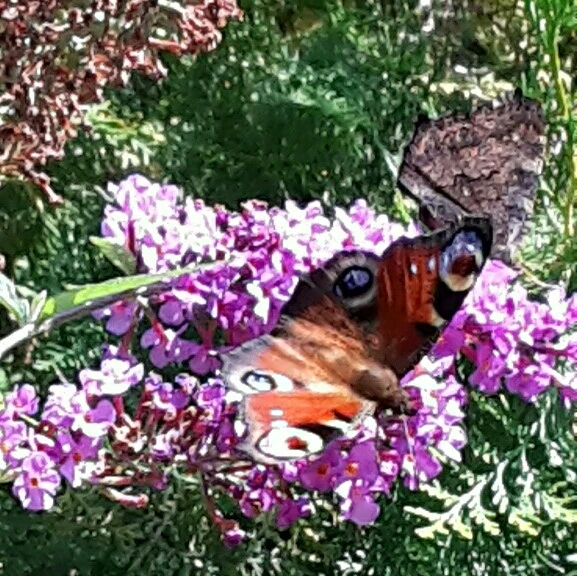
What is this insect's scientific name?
Aglais io
